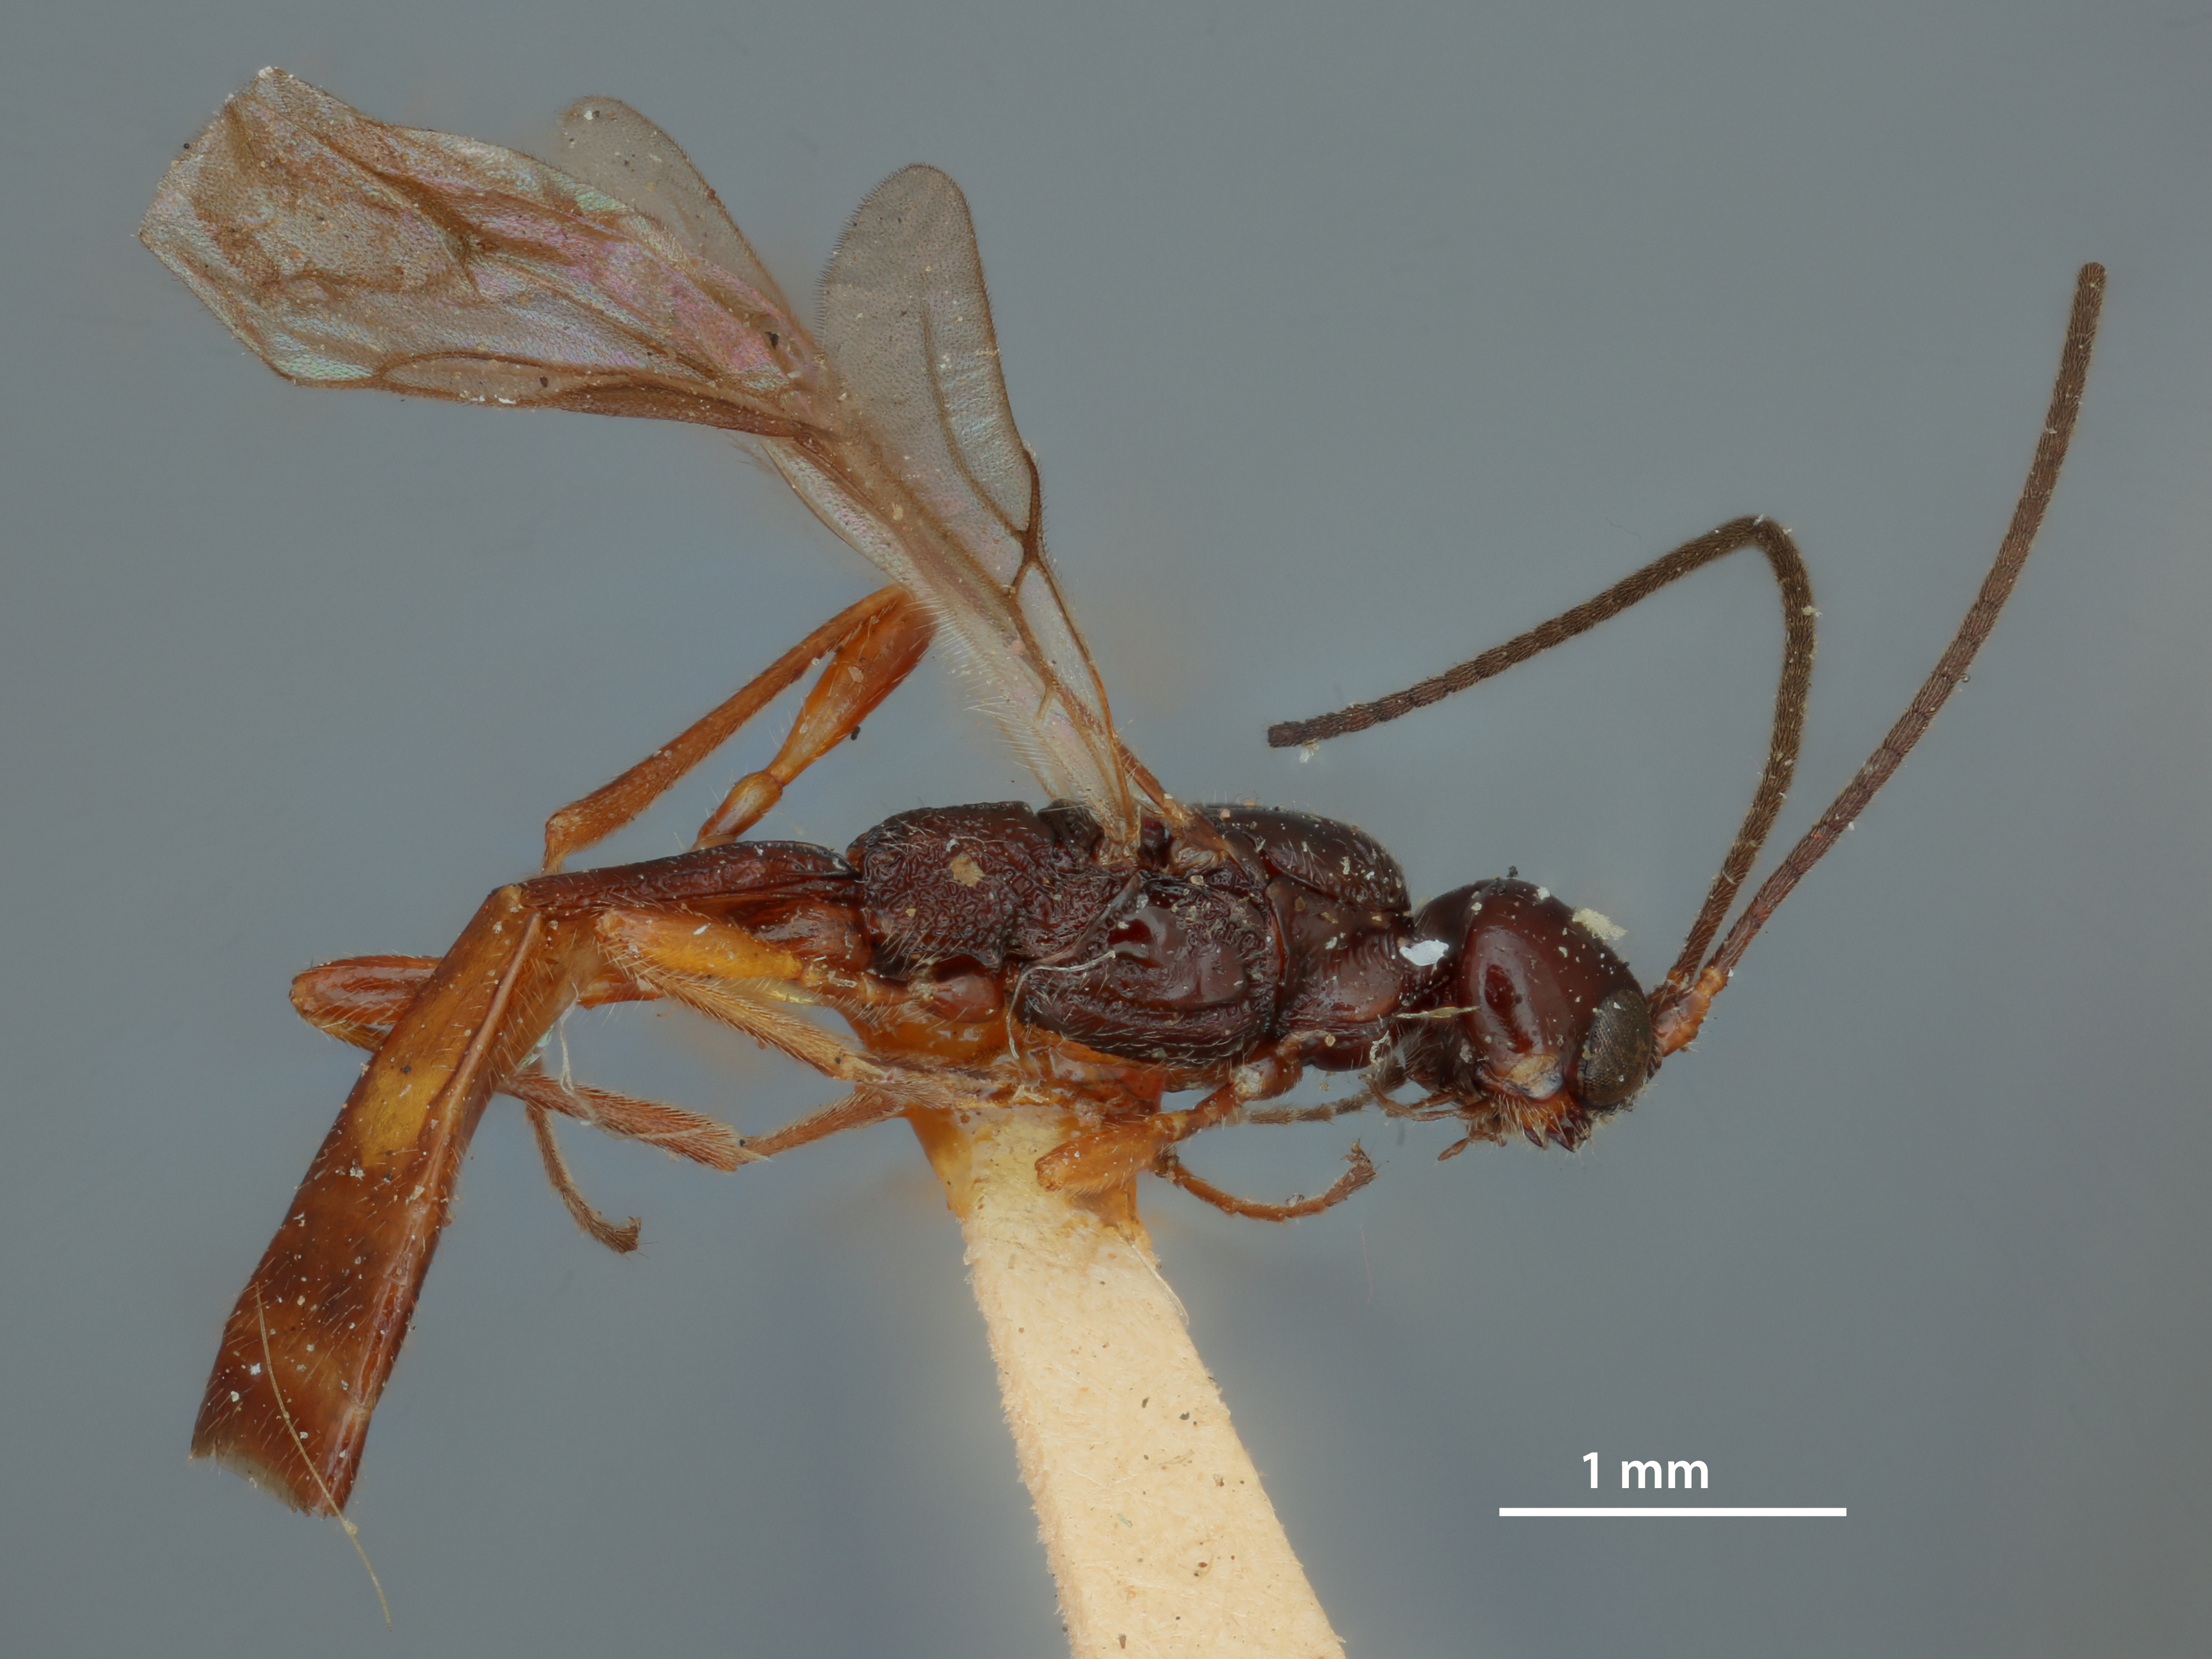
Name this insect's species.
Coelinius longulus
